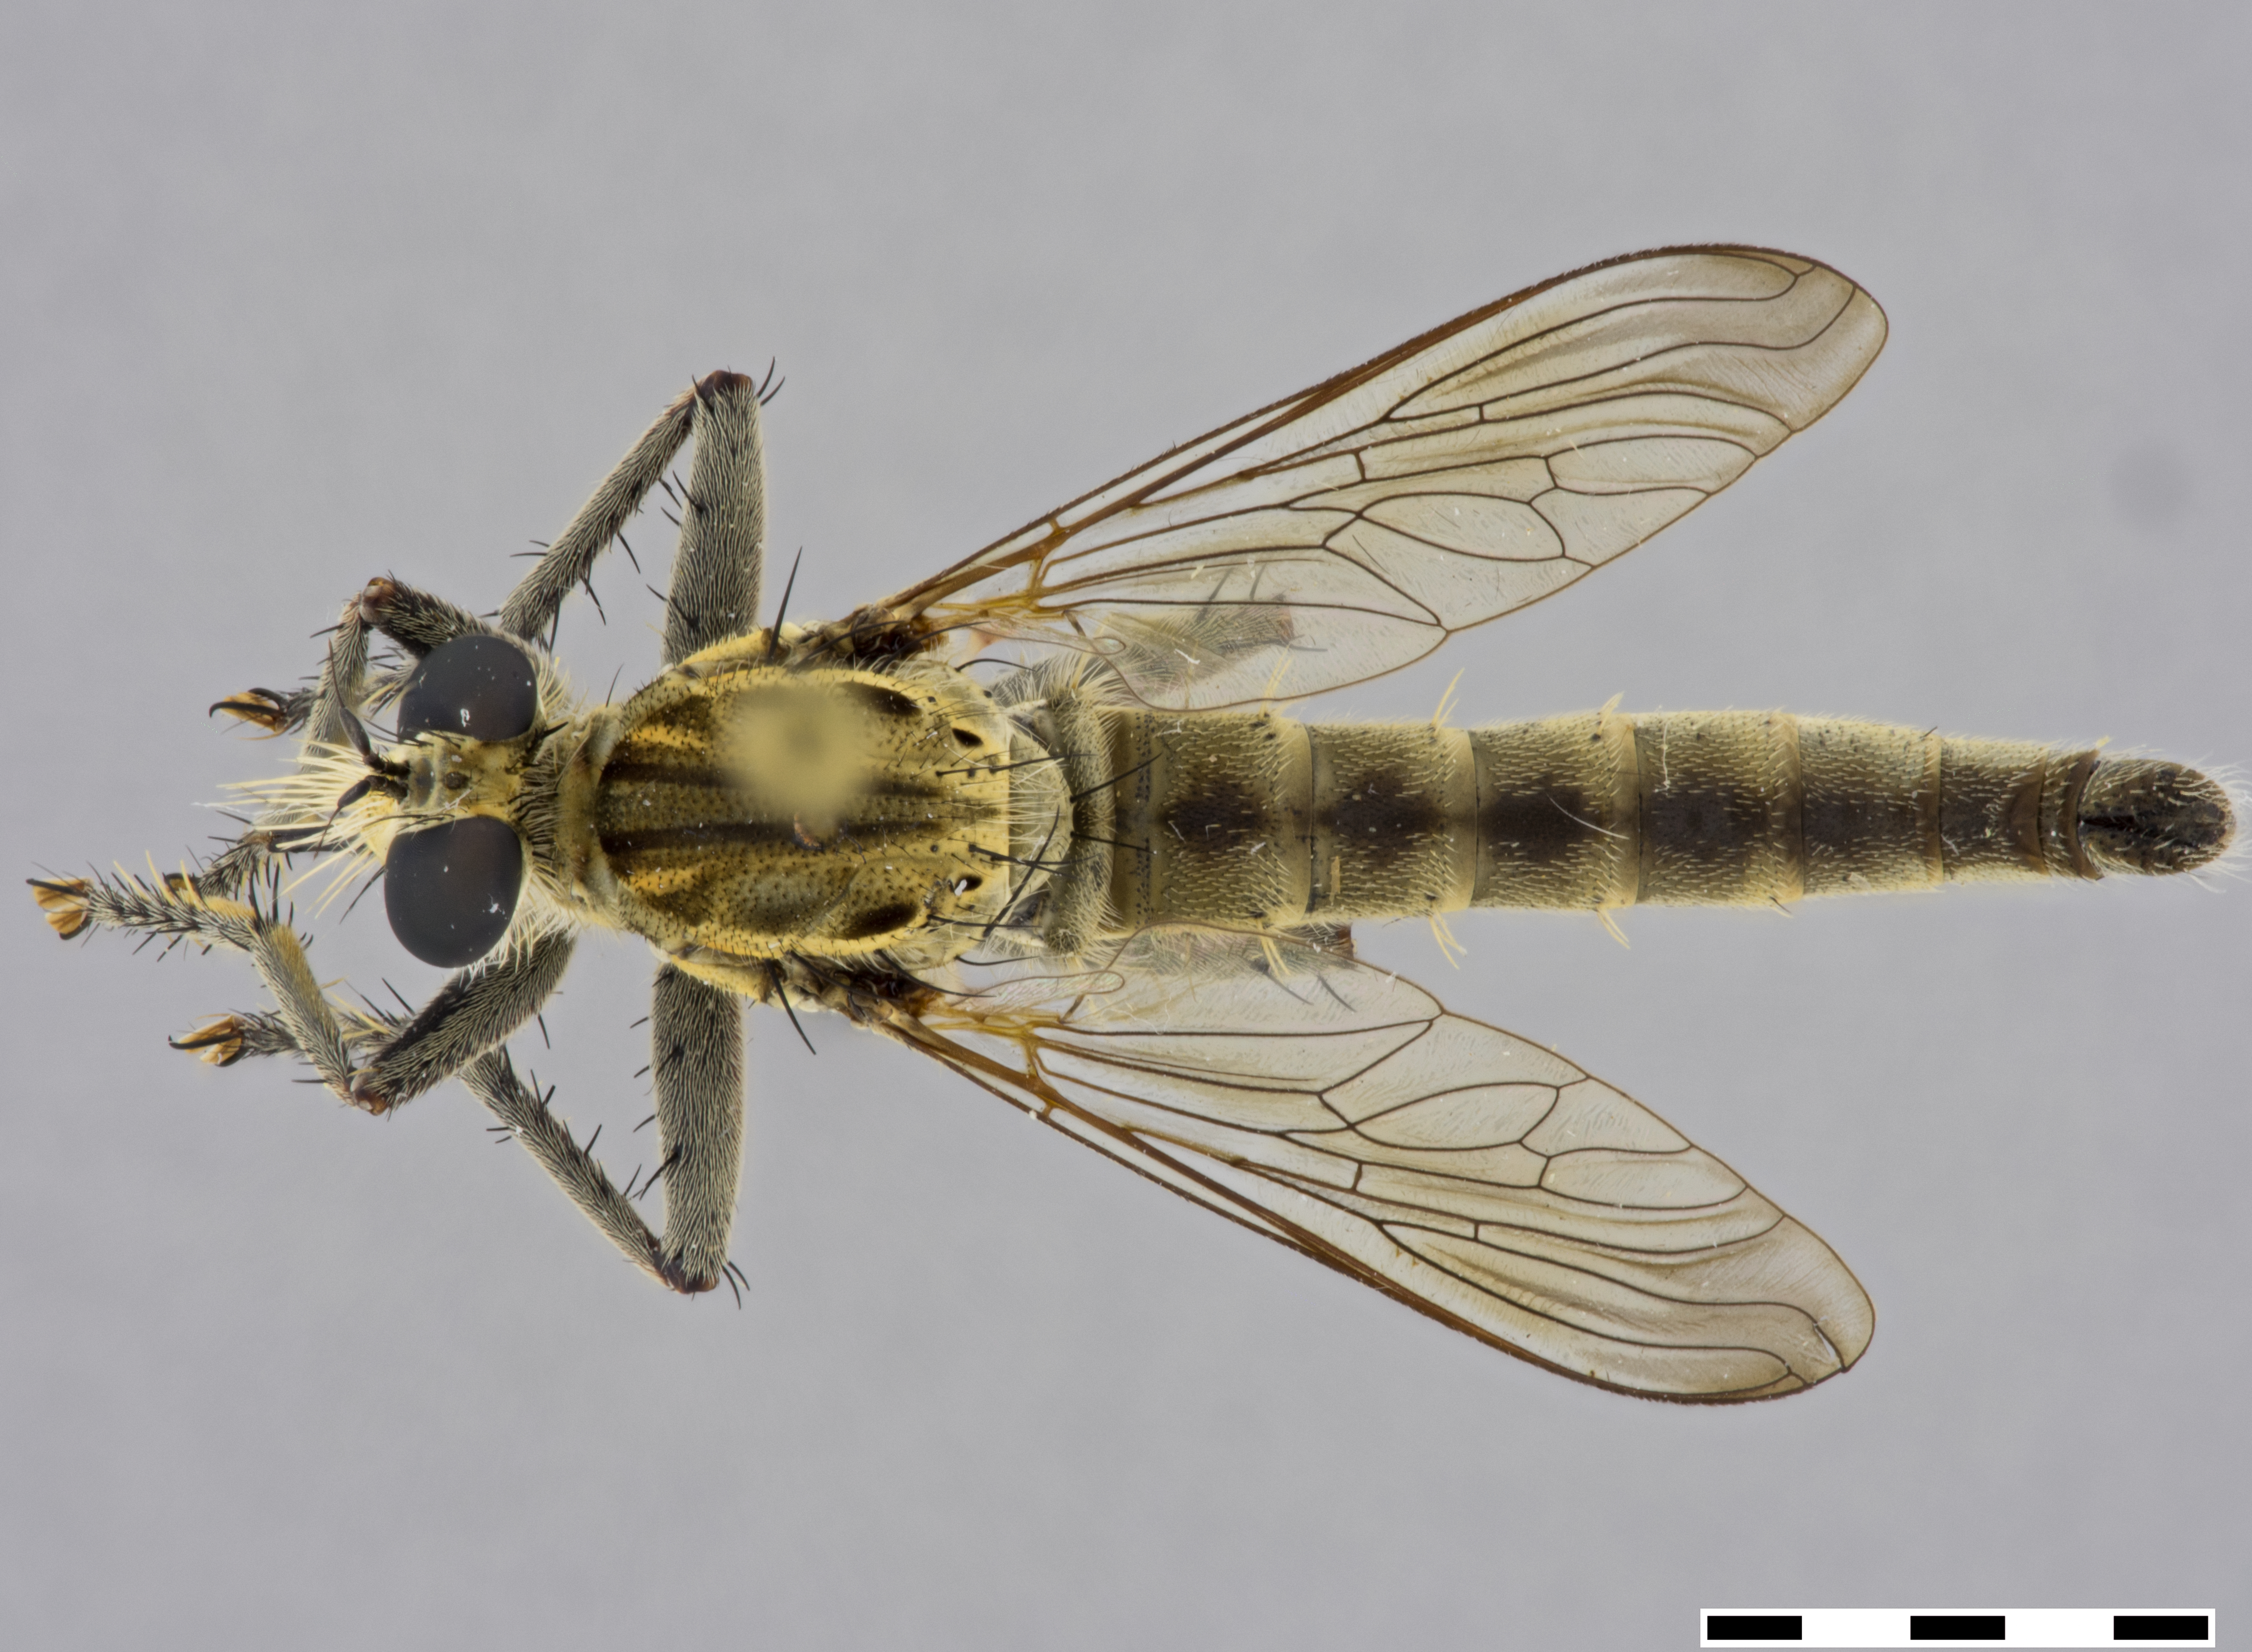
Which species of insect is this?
Philodicus fraterculus
